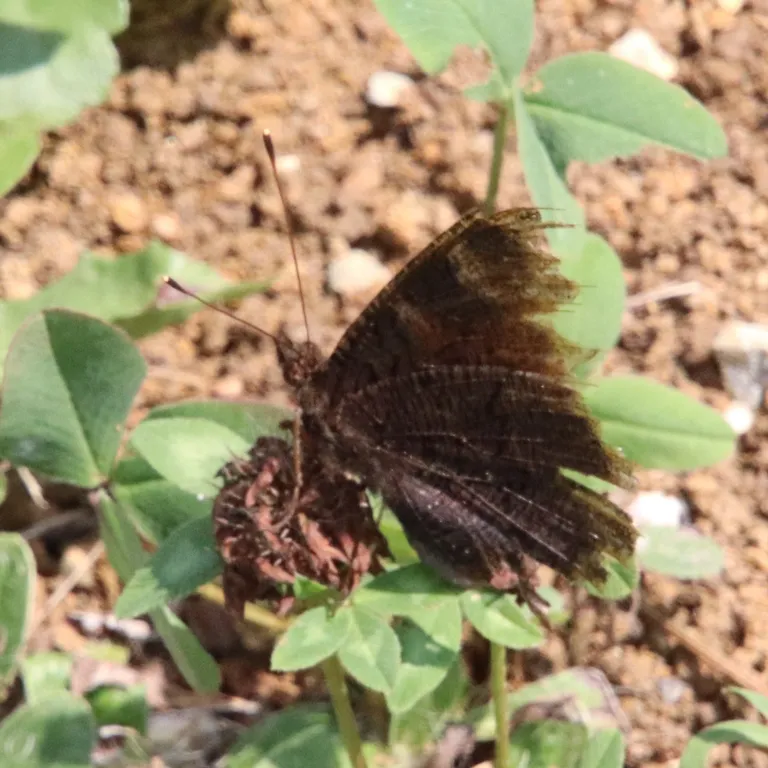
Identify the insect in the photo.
Aglais io
